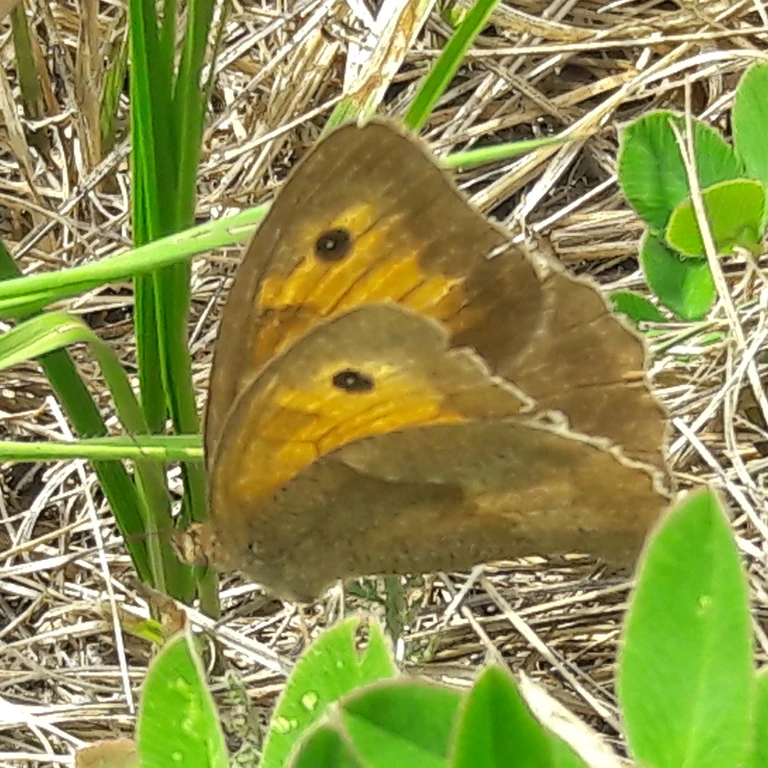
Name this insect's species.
Maniola jurtina
